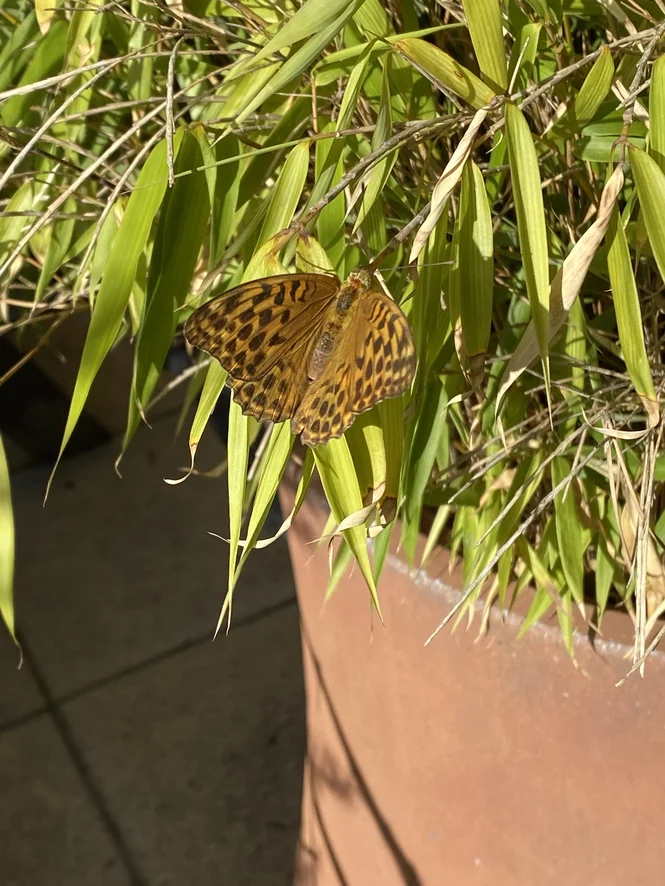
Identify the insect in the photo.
Argynnis paphia
